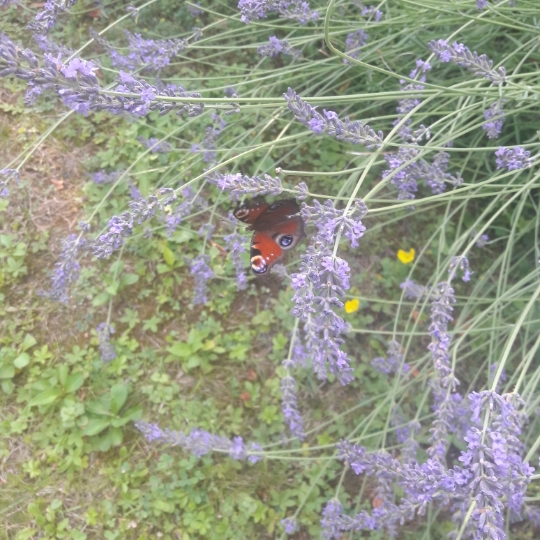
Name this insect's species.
Aglais io
